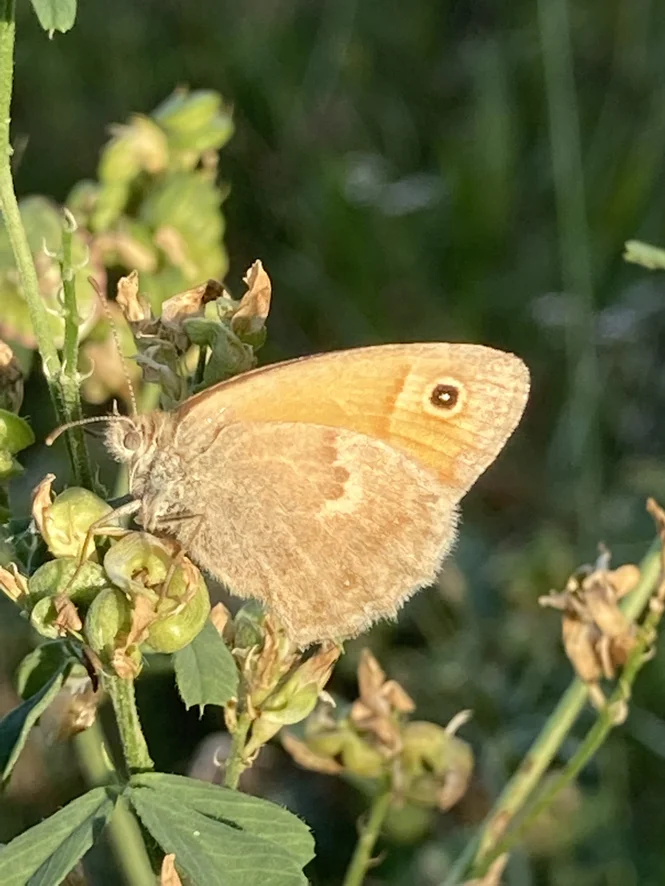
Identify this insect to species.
Coenonympha pamphilus
